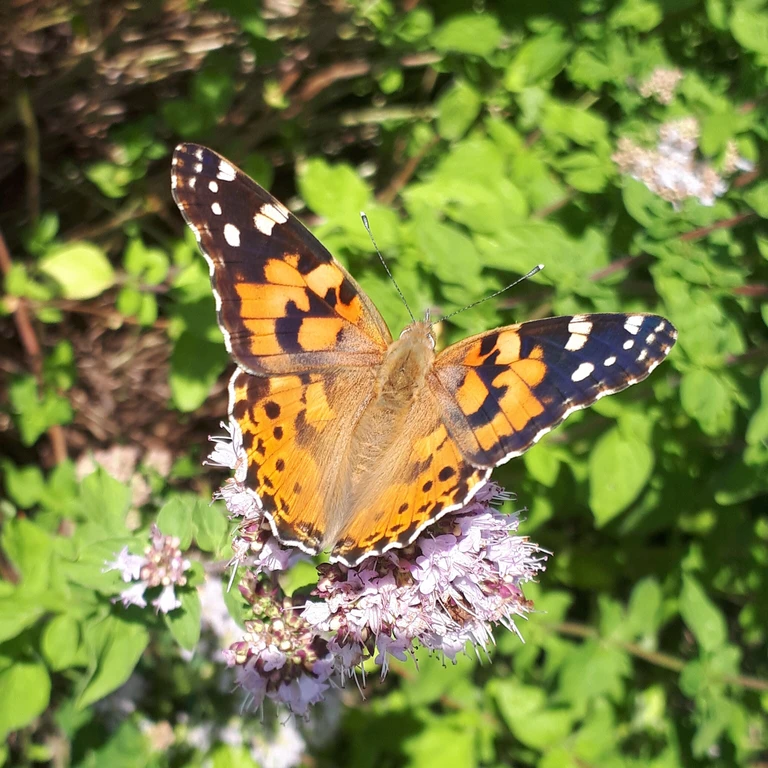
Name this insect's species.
Vanessa cardui
